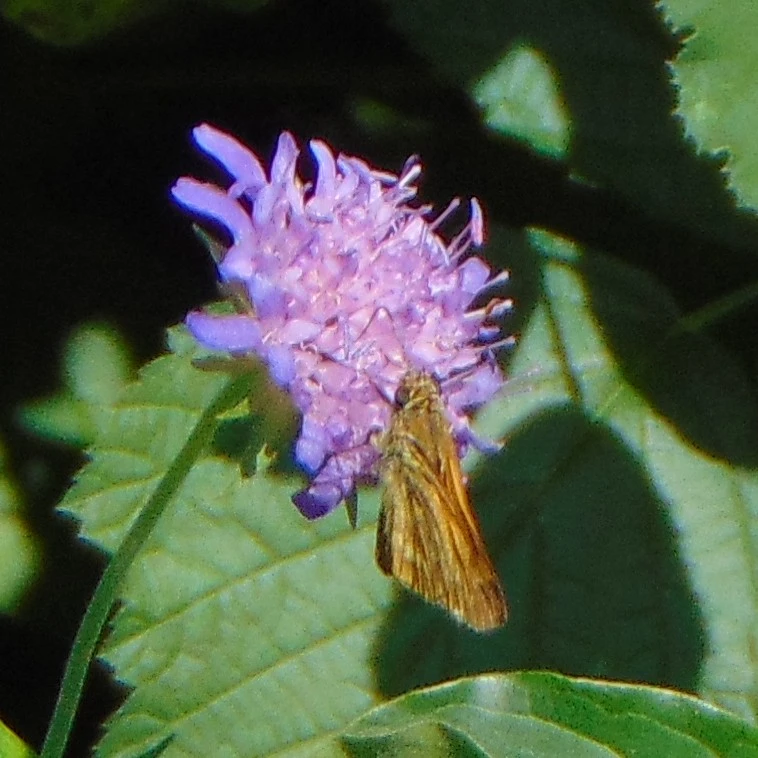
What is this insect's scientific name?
Ochlodes sylvanus (also Ochlodes venata)
